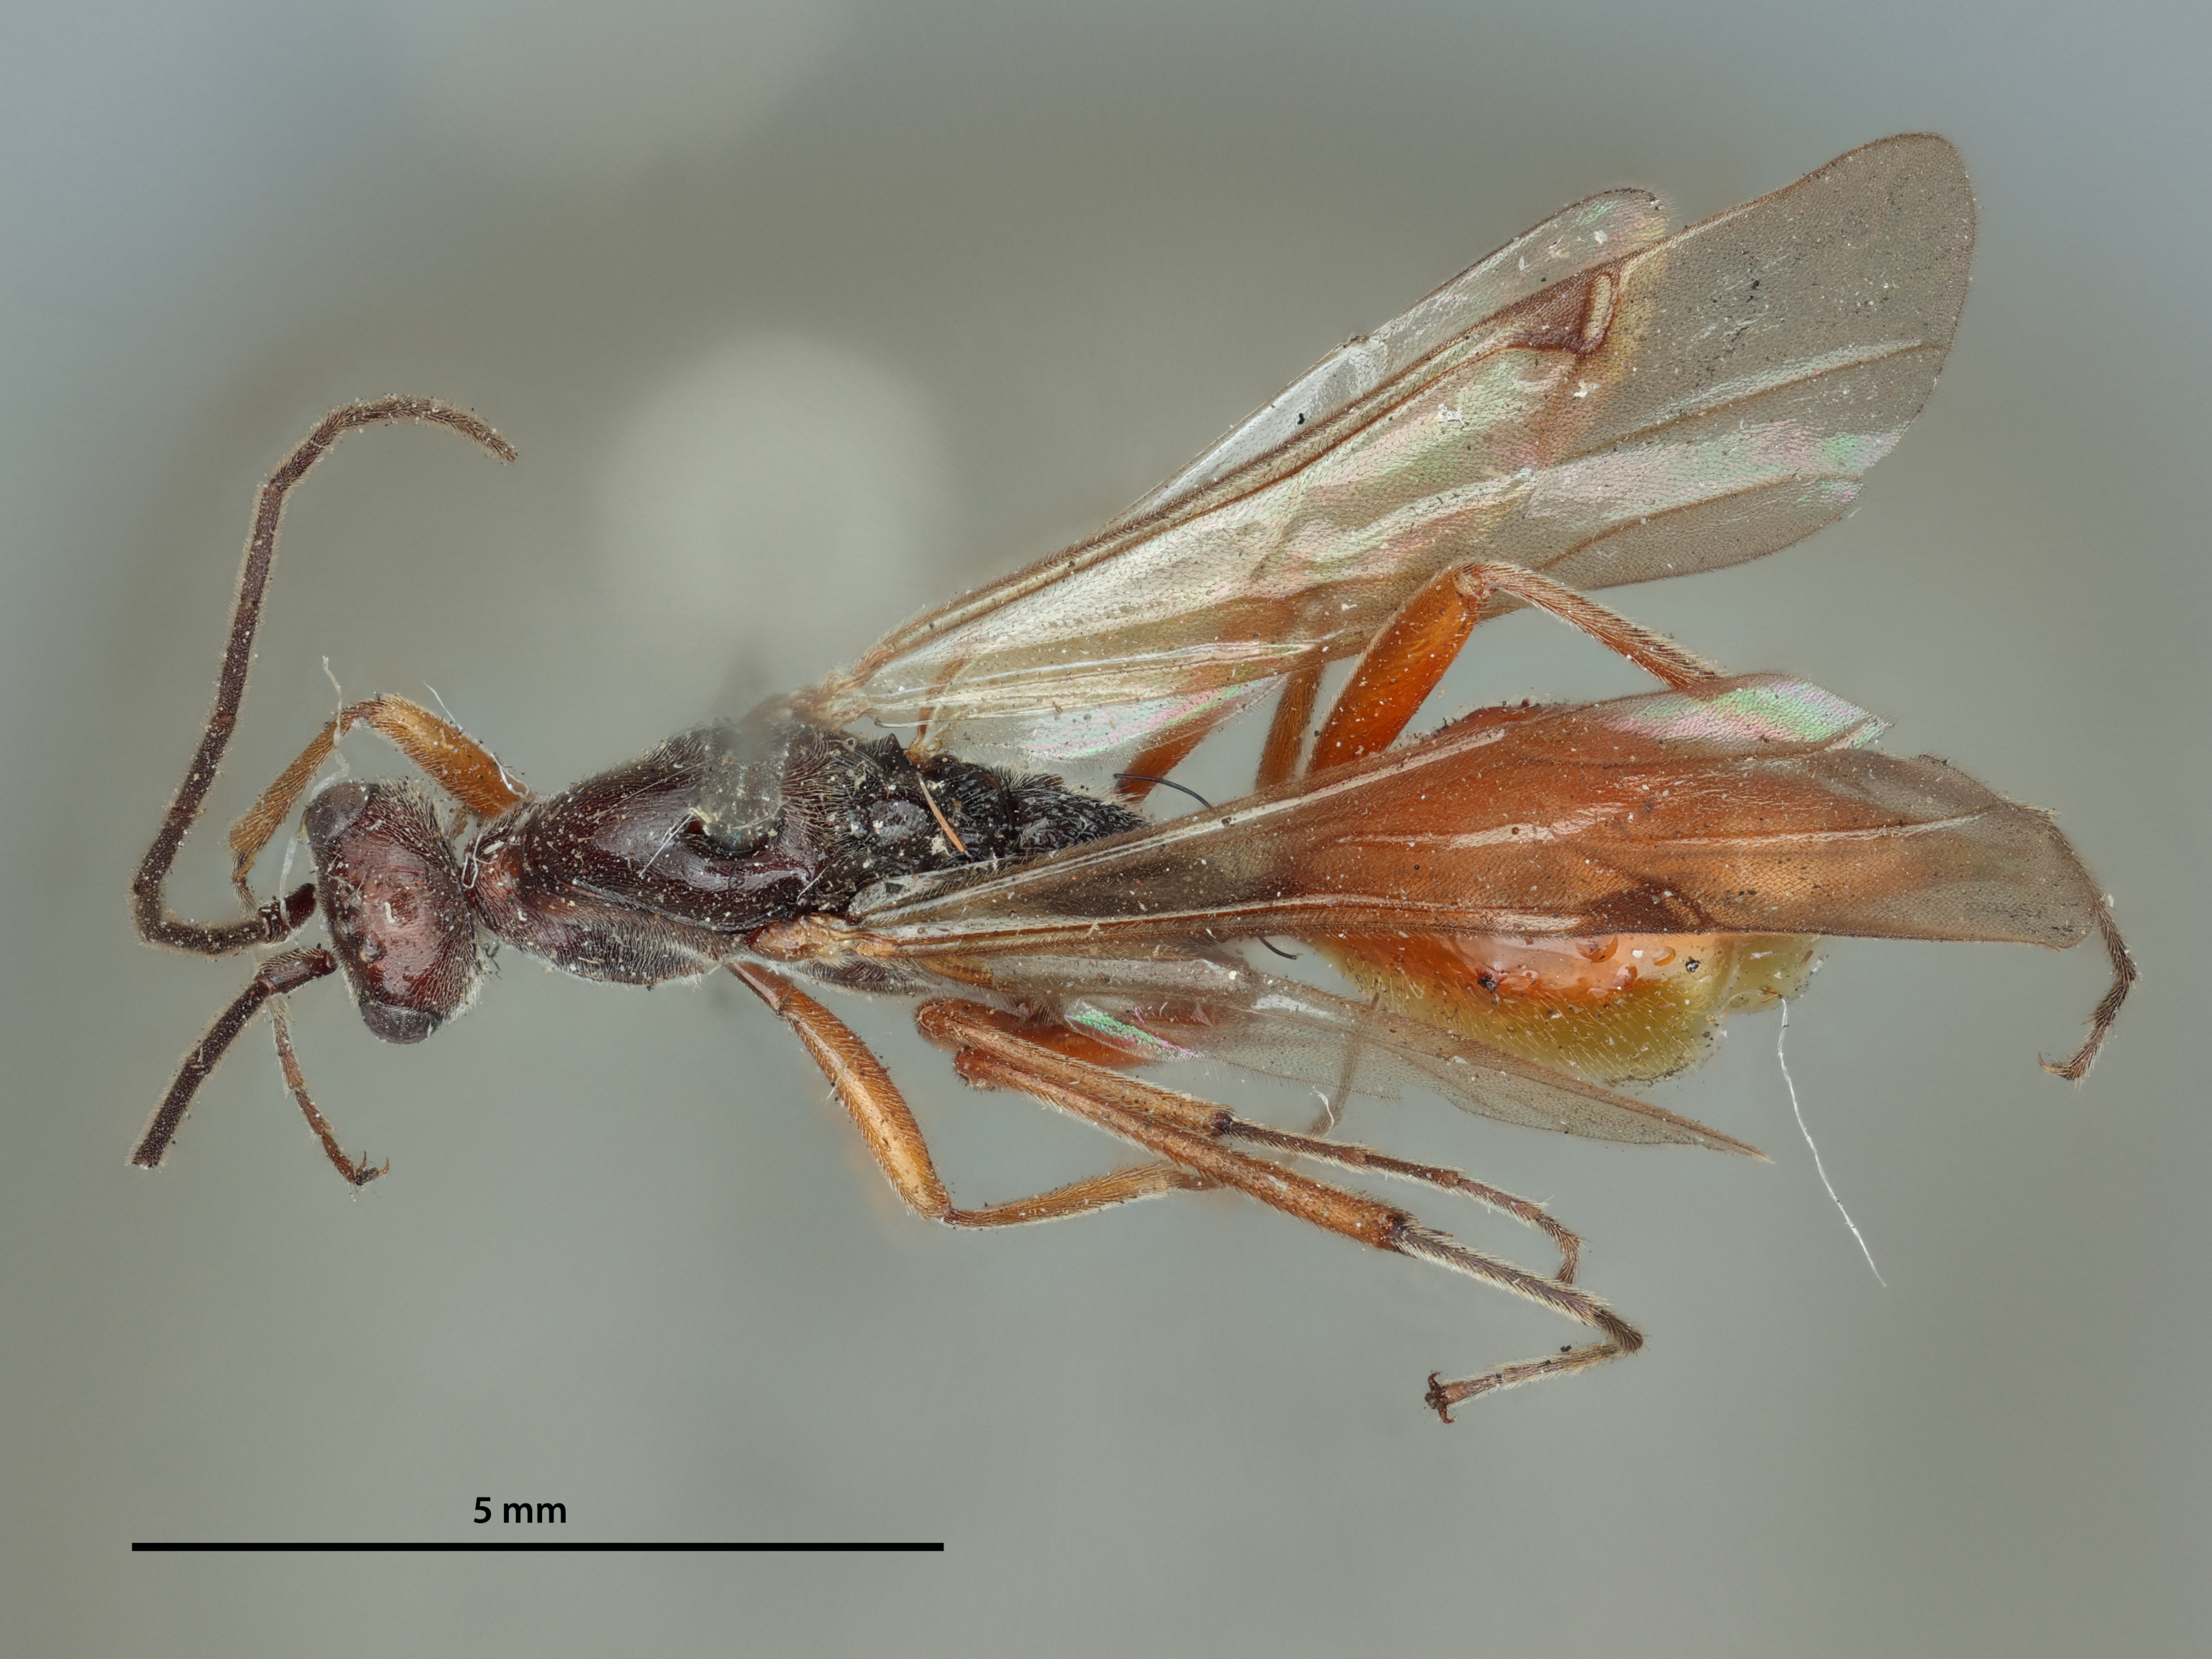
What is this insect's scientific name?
Proctotrypes longiusculus
